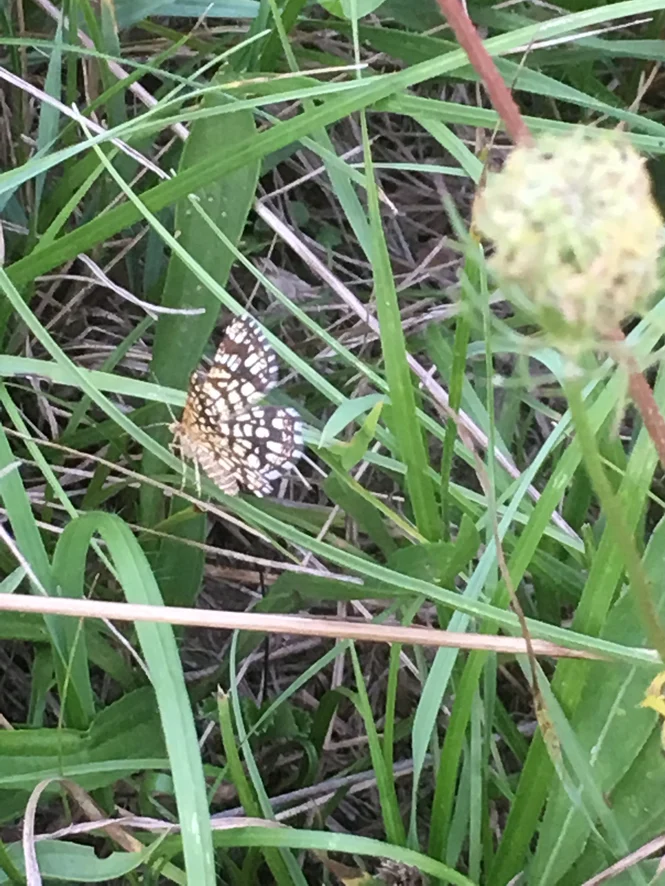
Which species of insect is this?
Chiasmia clathrata
